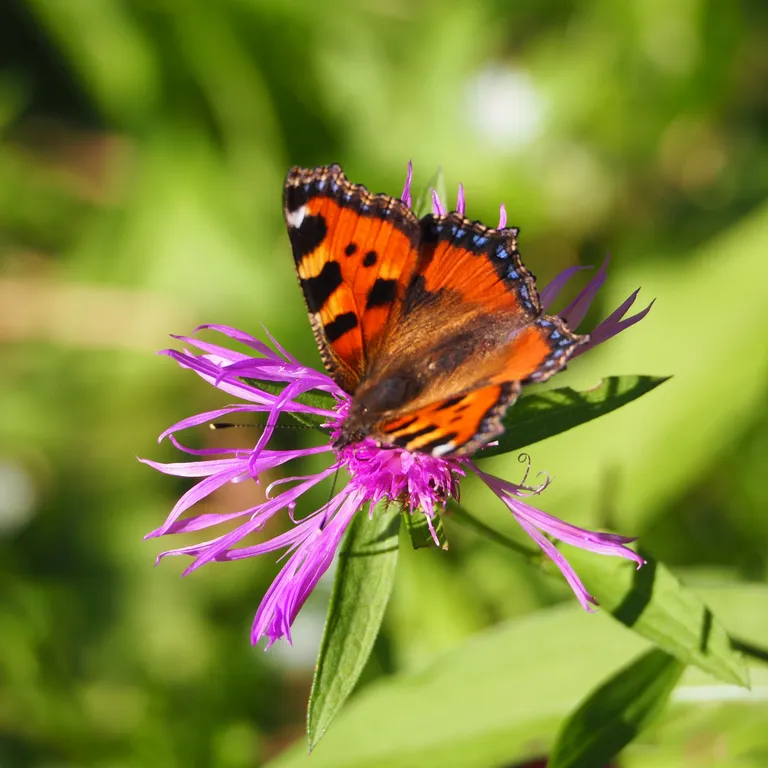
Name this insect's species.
Aglais urticae
